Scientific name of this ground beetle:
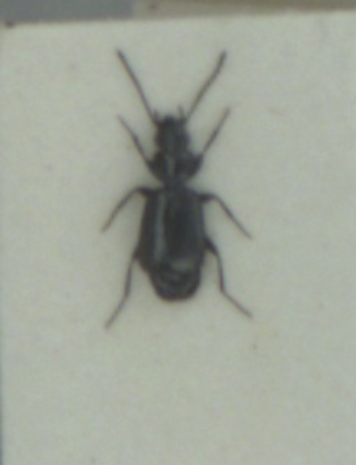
Microlestes maurus
